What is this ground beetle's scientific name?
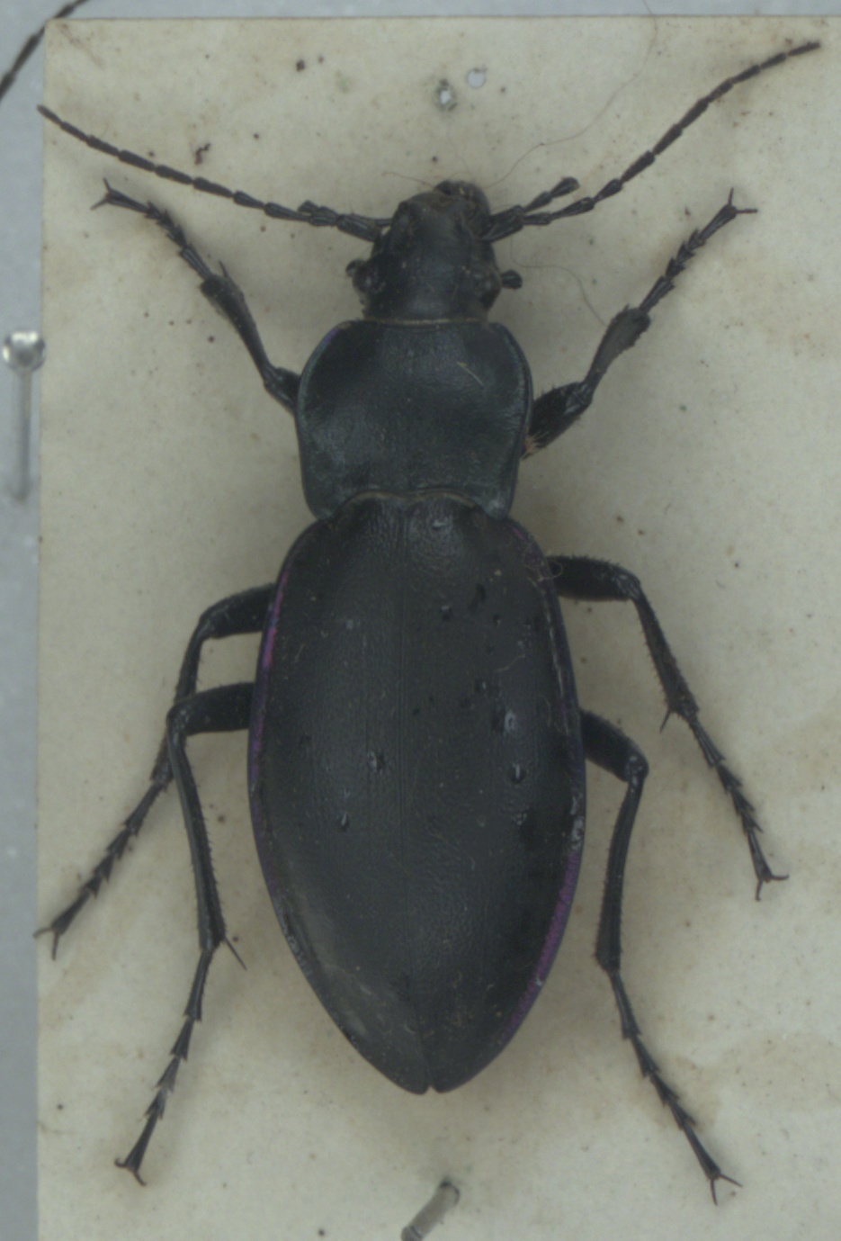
Carabus violaceus
